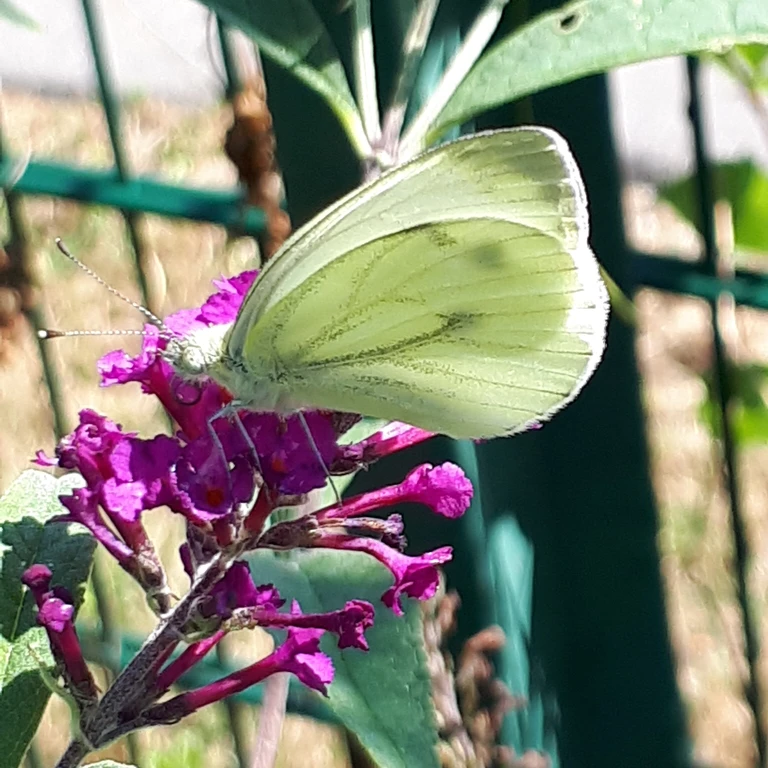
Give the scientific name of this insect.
Pieris napi
